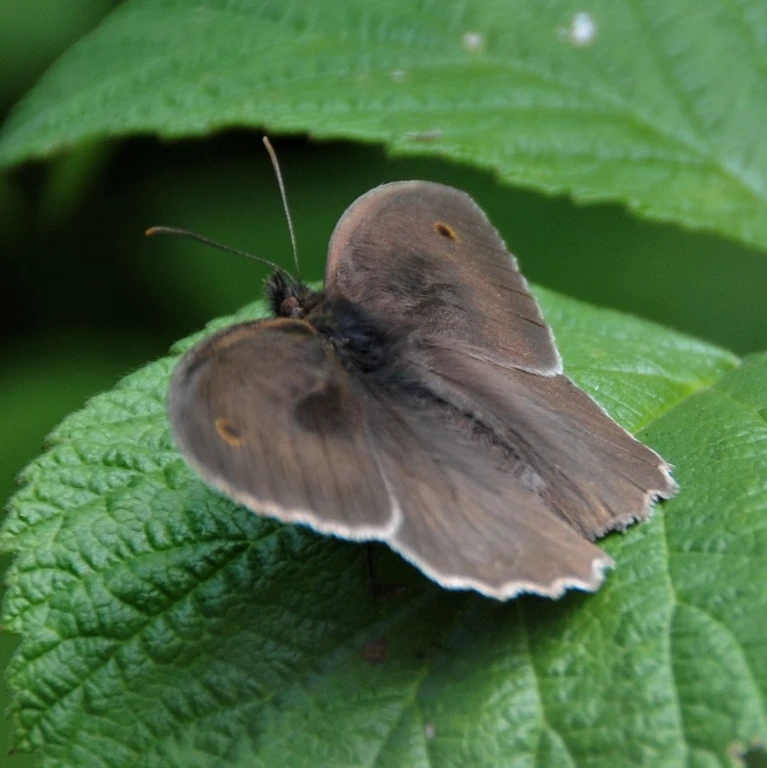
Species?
Maniola jurtina
